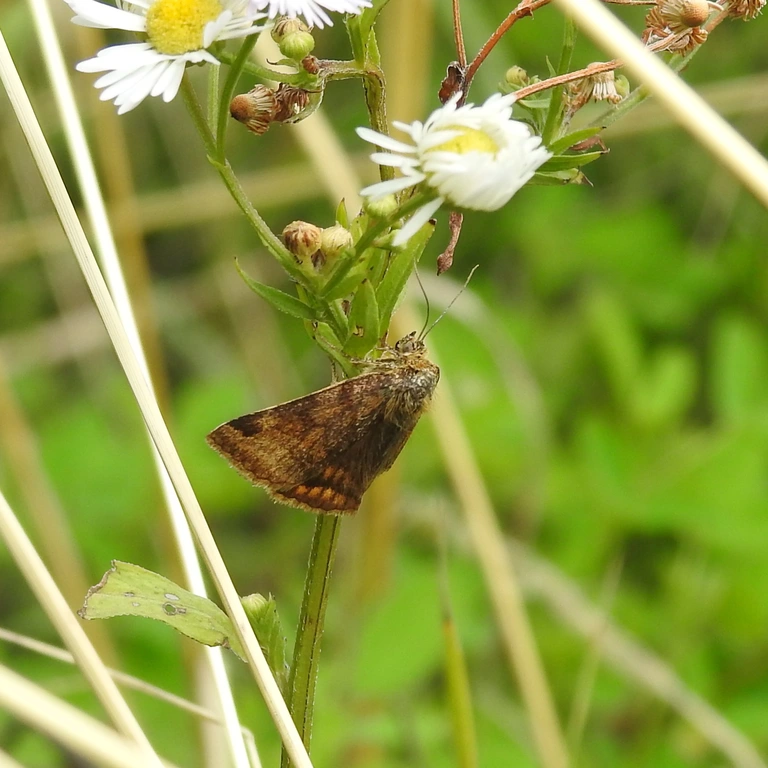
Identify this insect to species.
Euclidia glyphica
